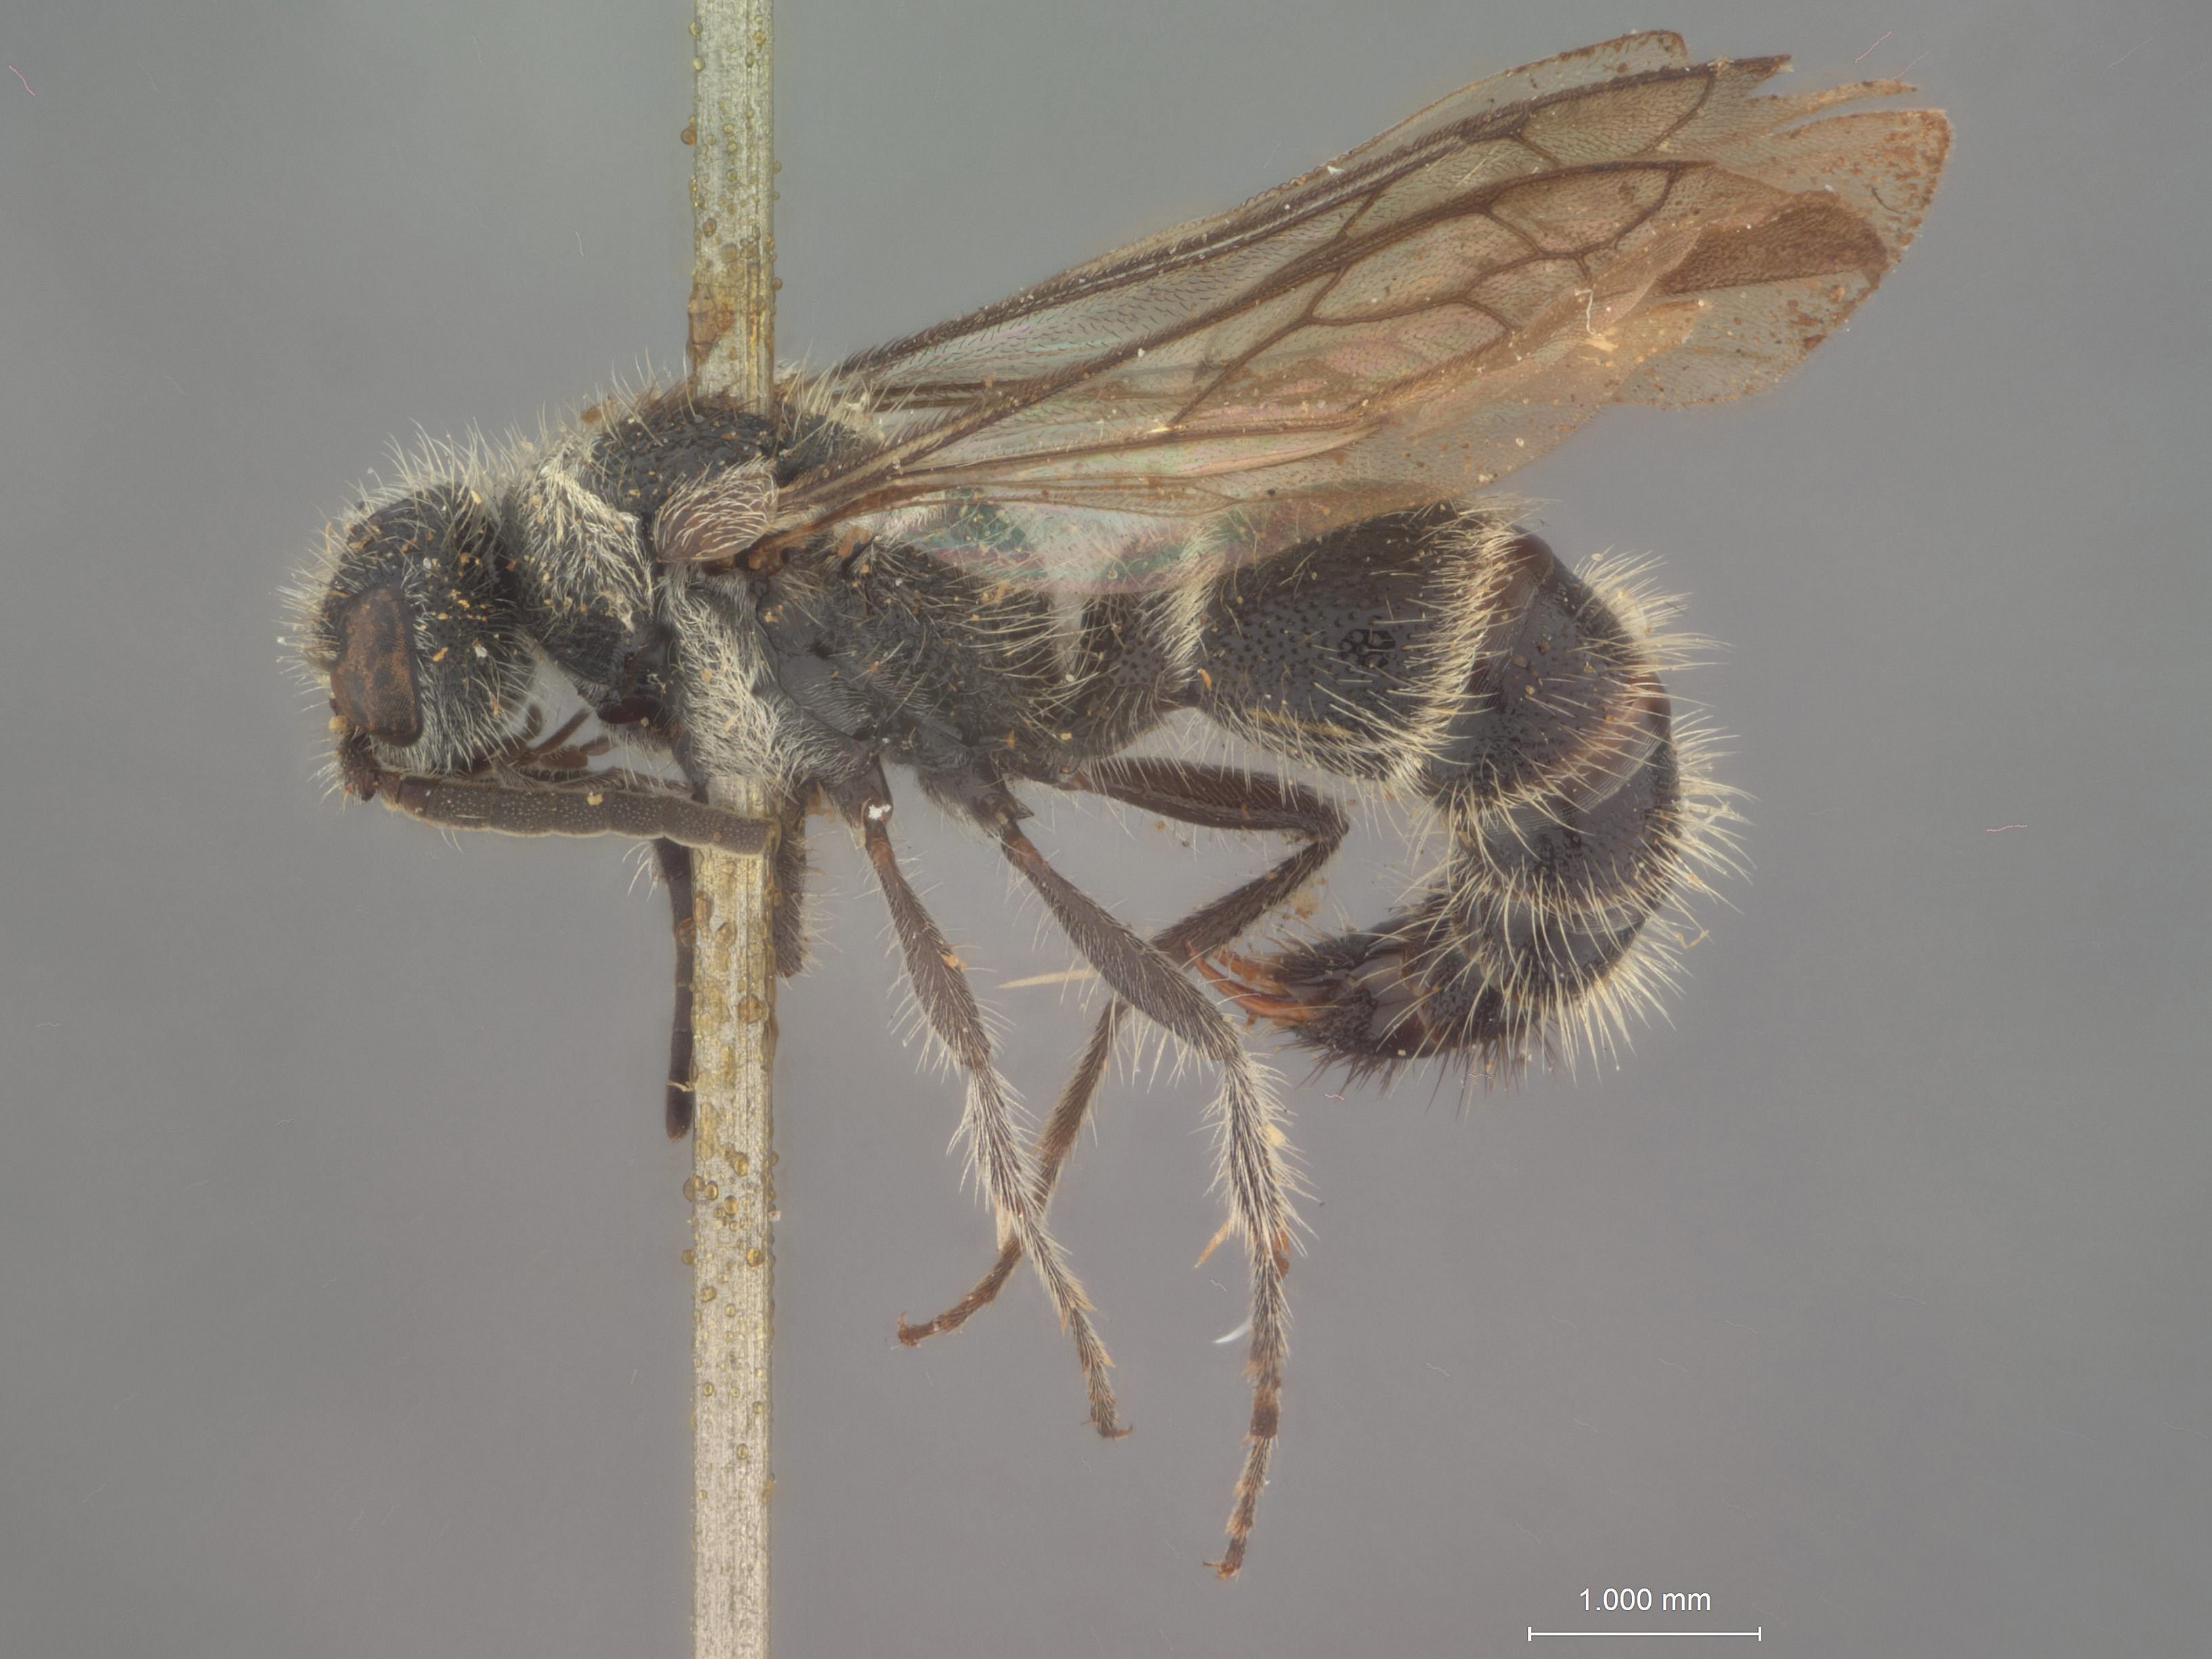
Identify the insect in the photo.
Smicromyrme bakeri
